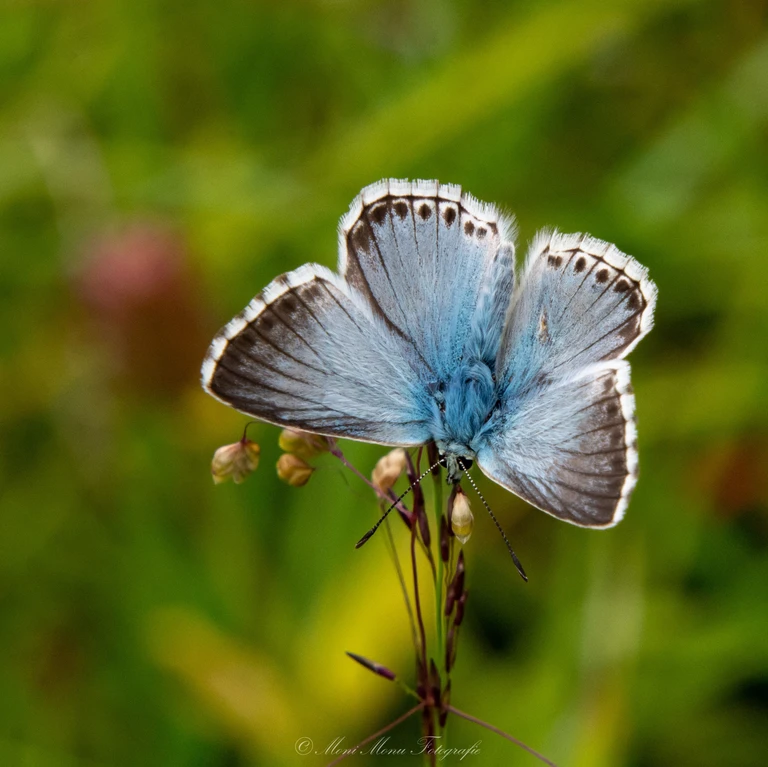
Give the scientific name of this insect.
Lysandra coridon
